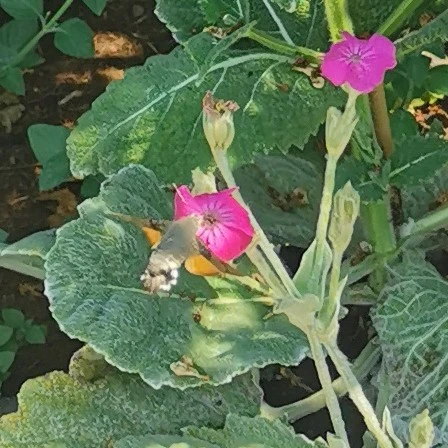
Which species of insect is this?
Macroglossum stellatarum
